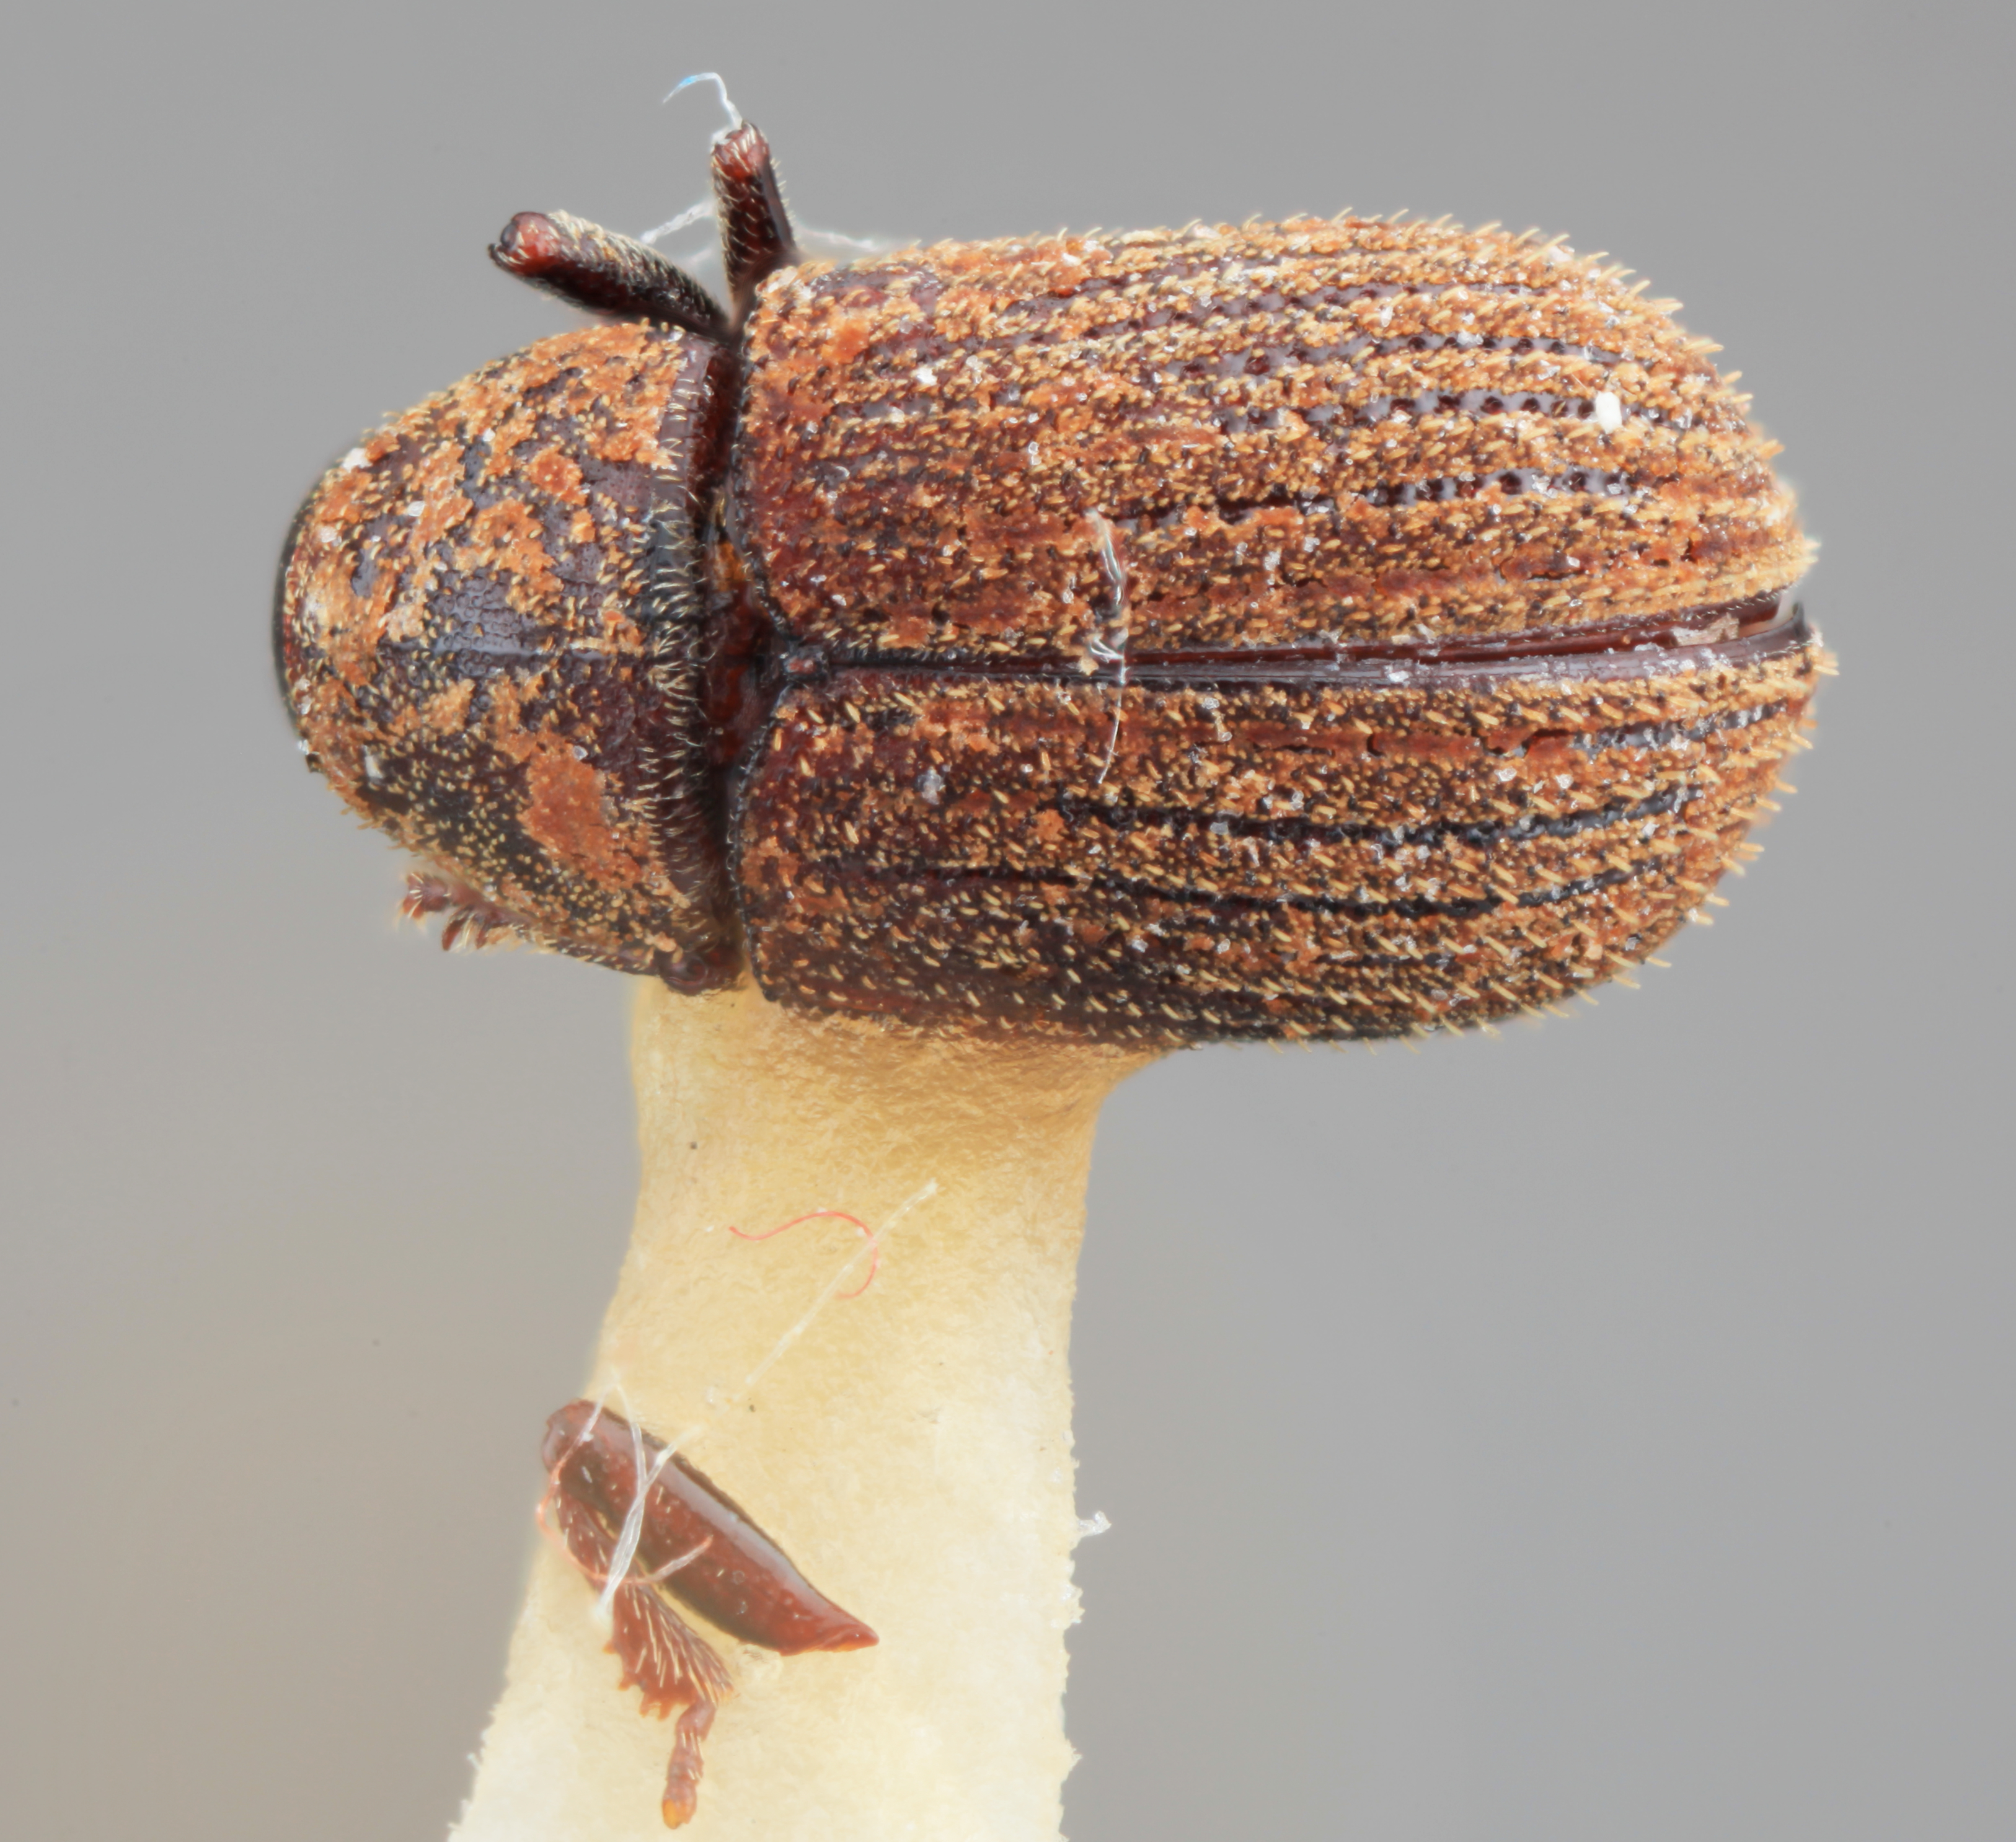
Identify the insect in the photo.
Acrantus opimus
